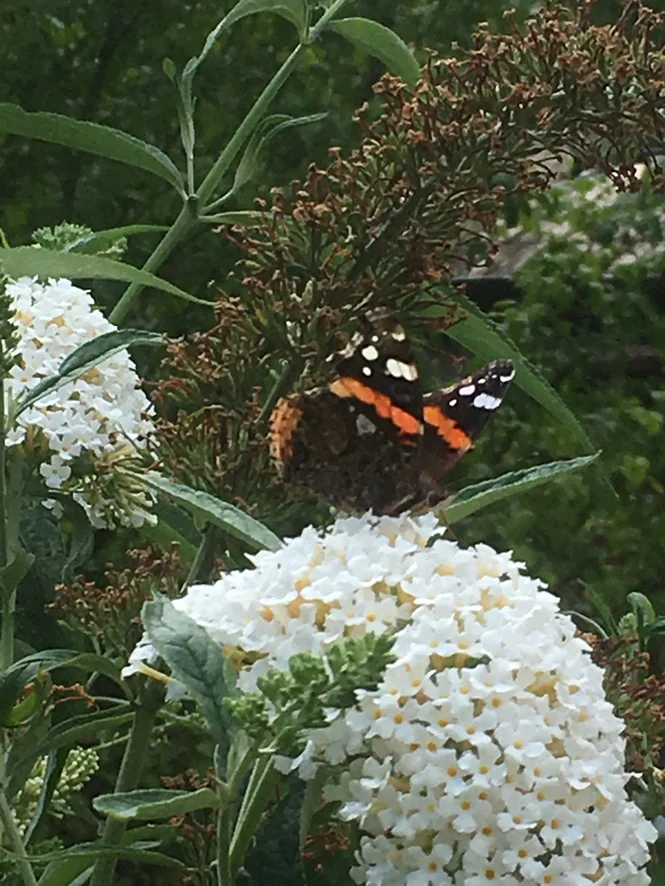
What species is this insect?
Vanessa atalanta
